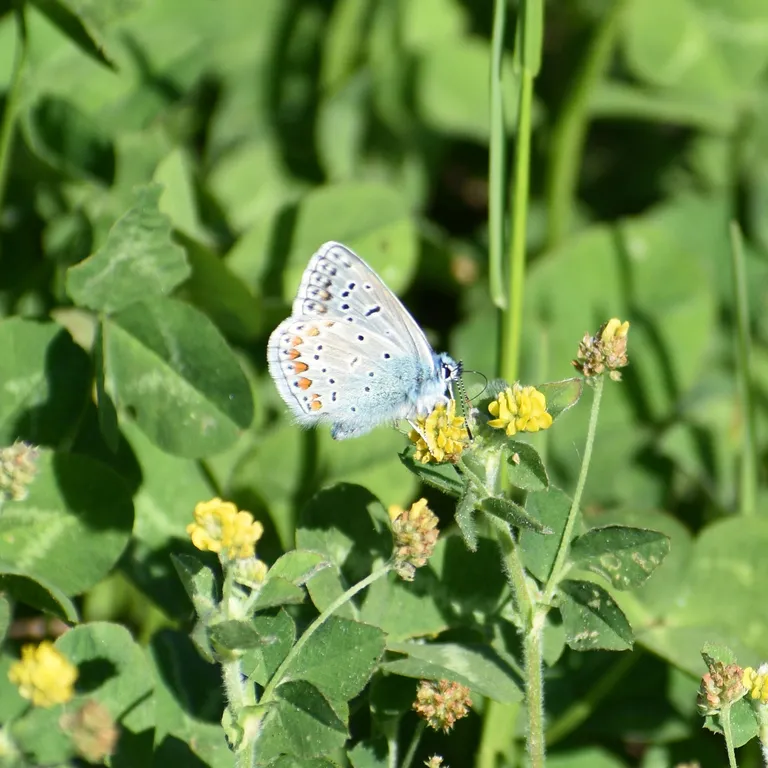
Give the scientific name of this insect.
Polyommatus icarus
